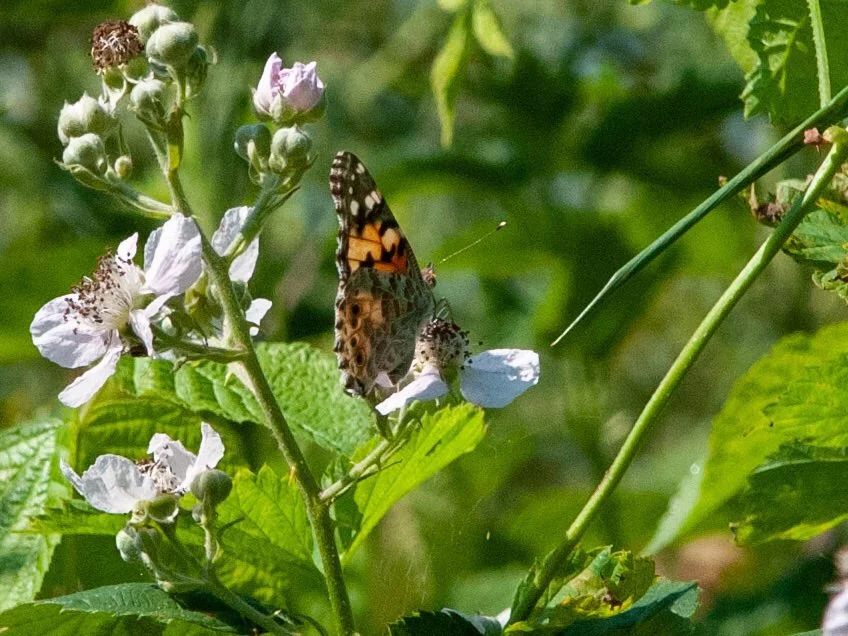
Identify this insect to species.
Vanessa cardui
